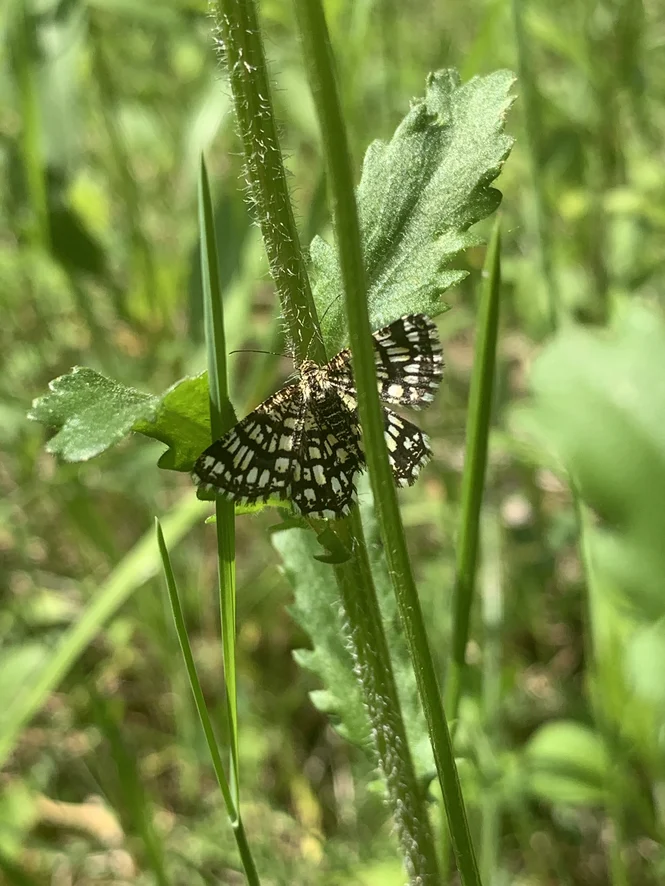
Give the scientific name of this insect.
Chiasmia clathrata
